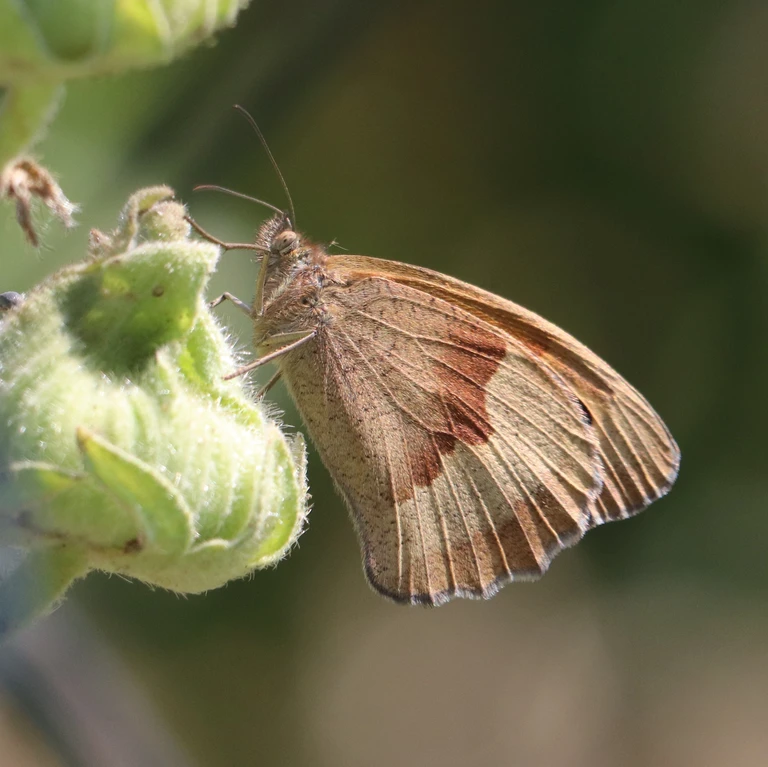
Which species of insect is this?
Maniola jurtina
